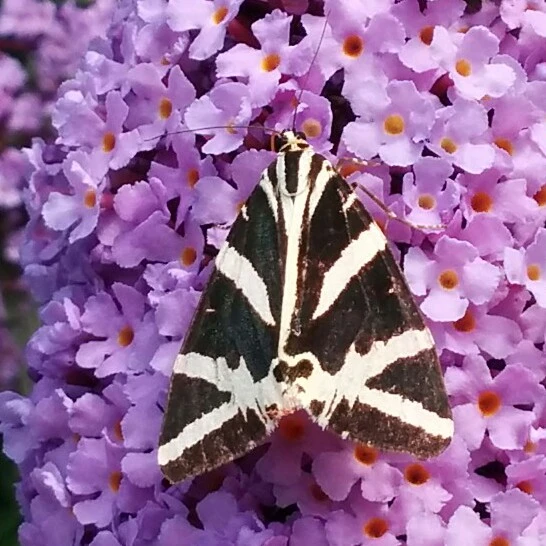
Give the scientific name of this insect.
Euplagia quadripunctaria
